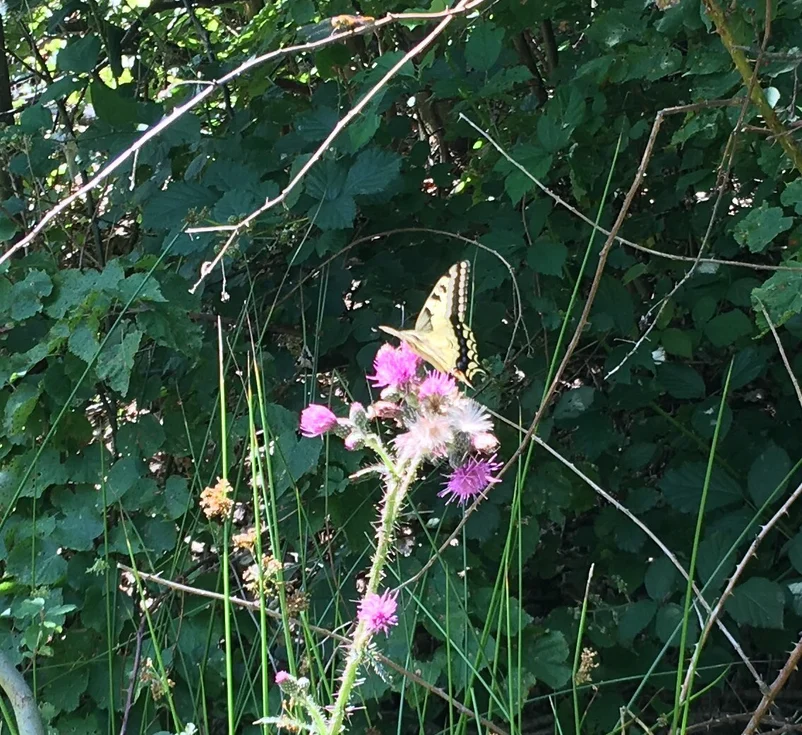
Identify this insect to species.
Papilio machaon
